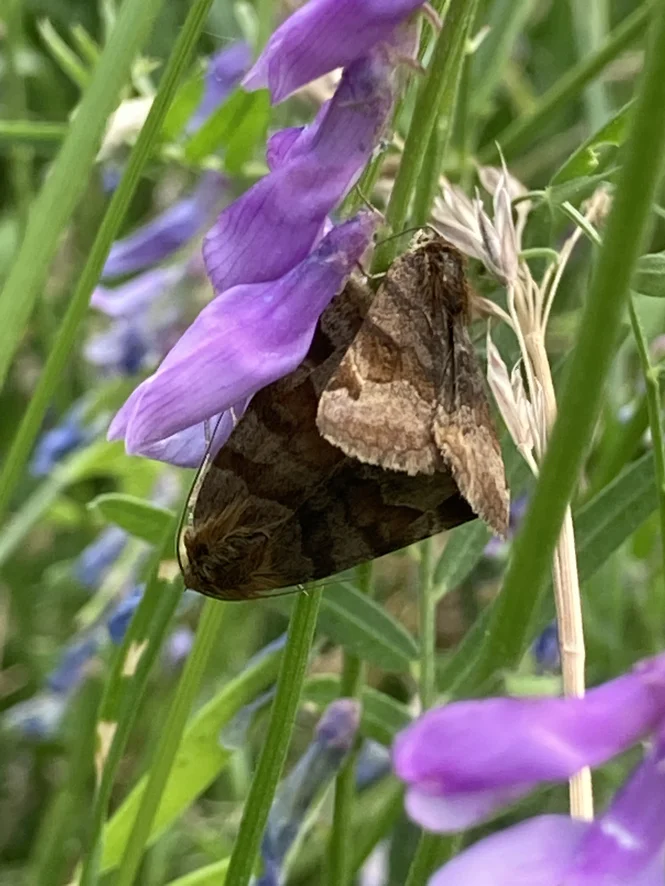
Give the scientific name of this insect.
Euclidia glyphica
